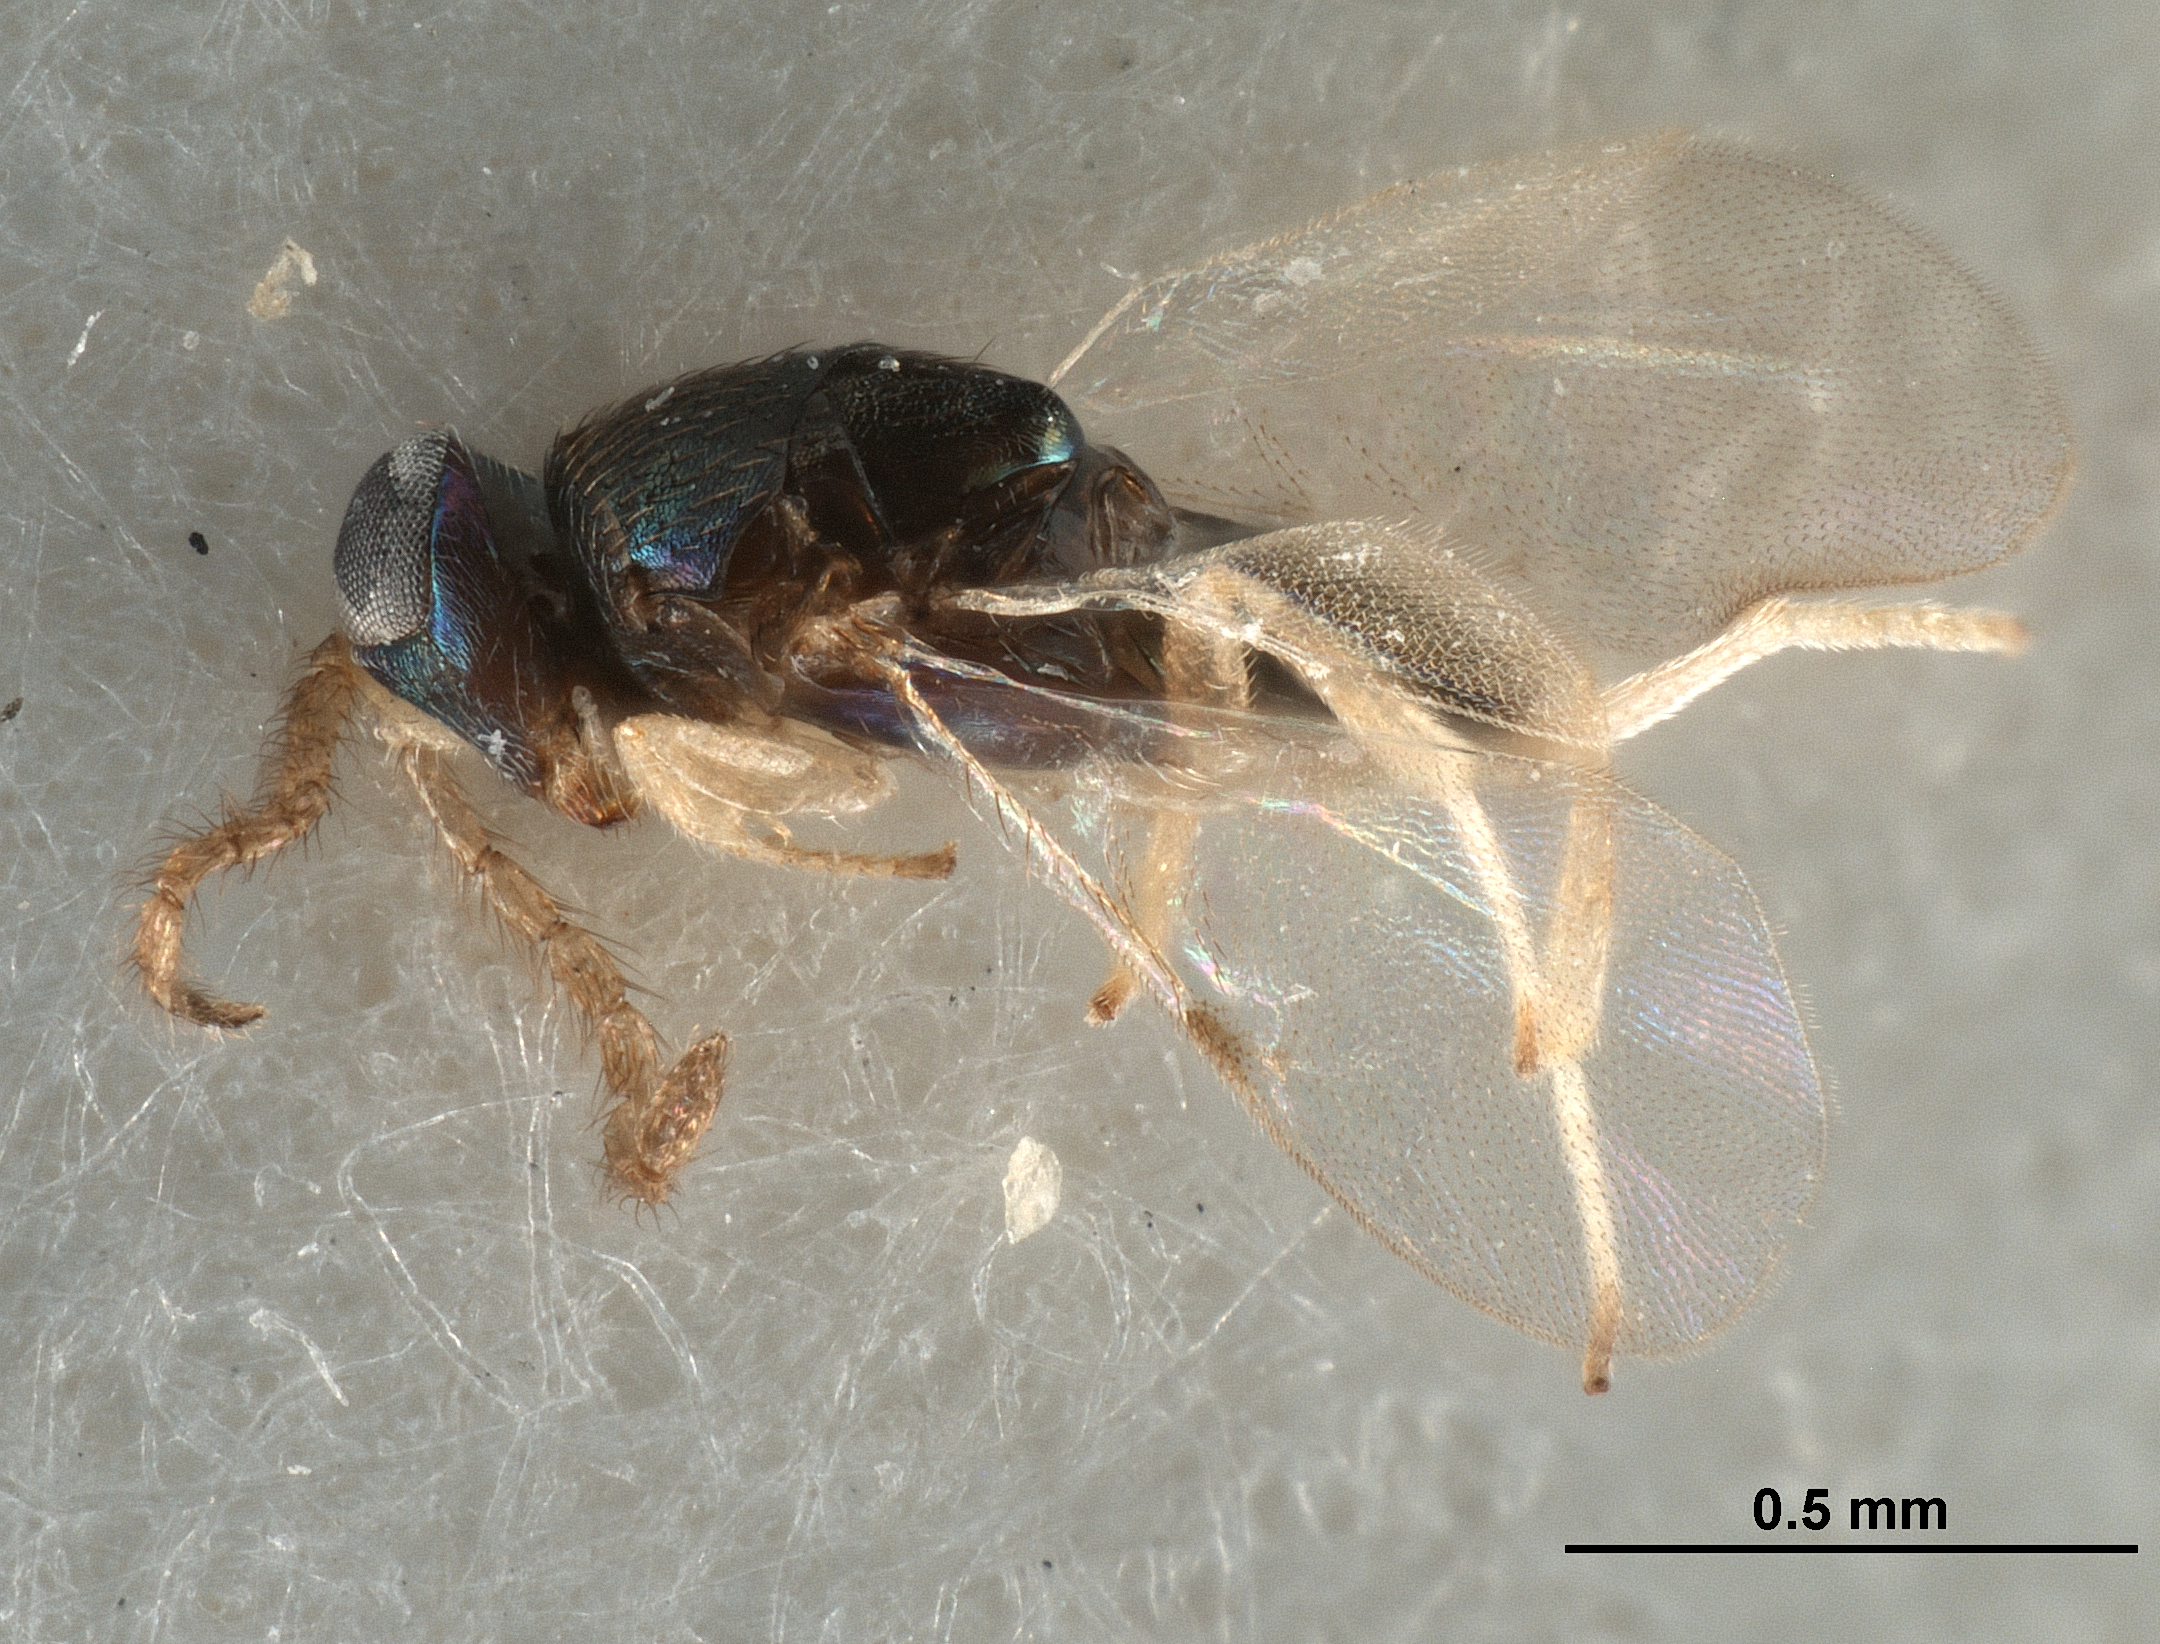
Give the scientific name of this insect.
Ammonoencyrtus carolinensis
